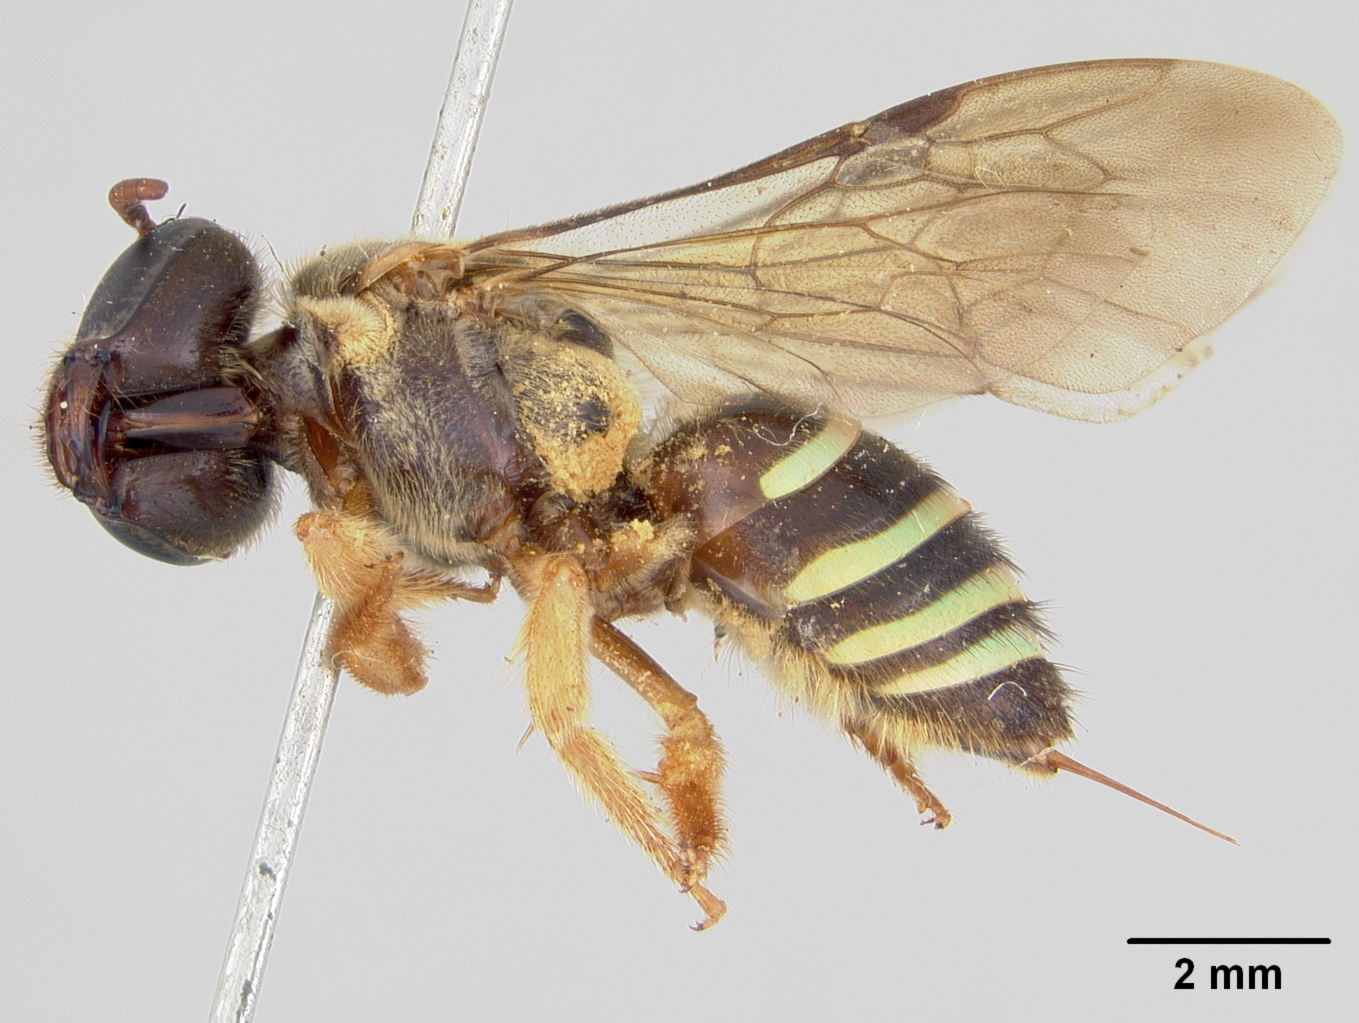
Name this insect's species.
Nomia tuberculifrons
